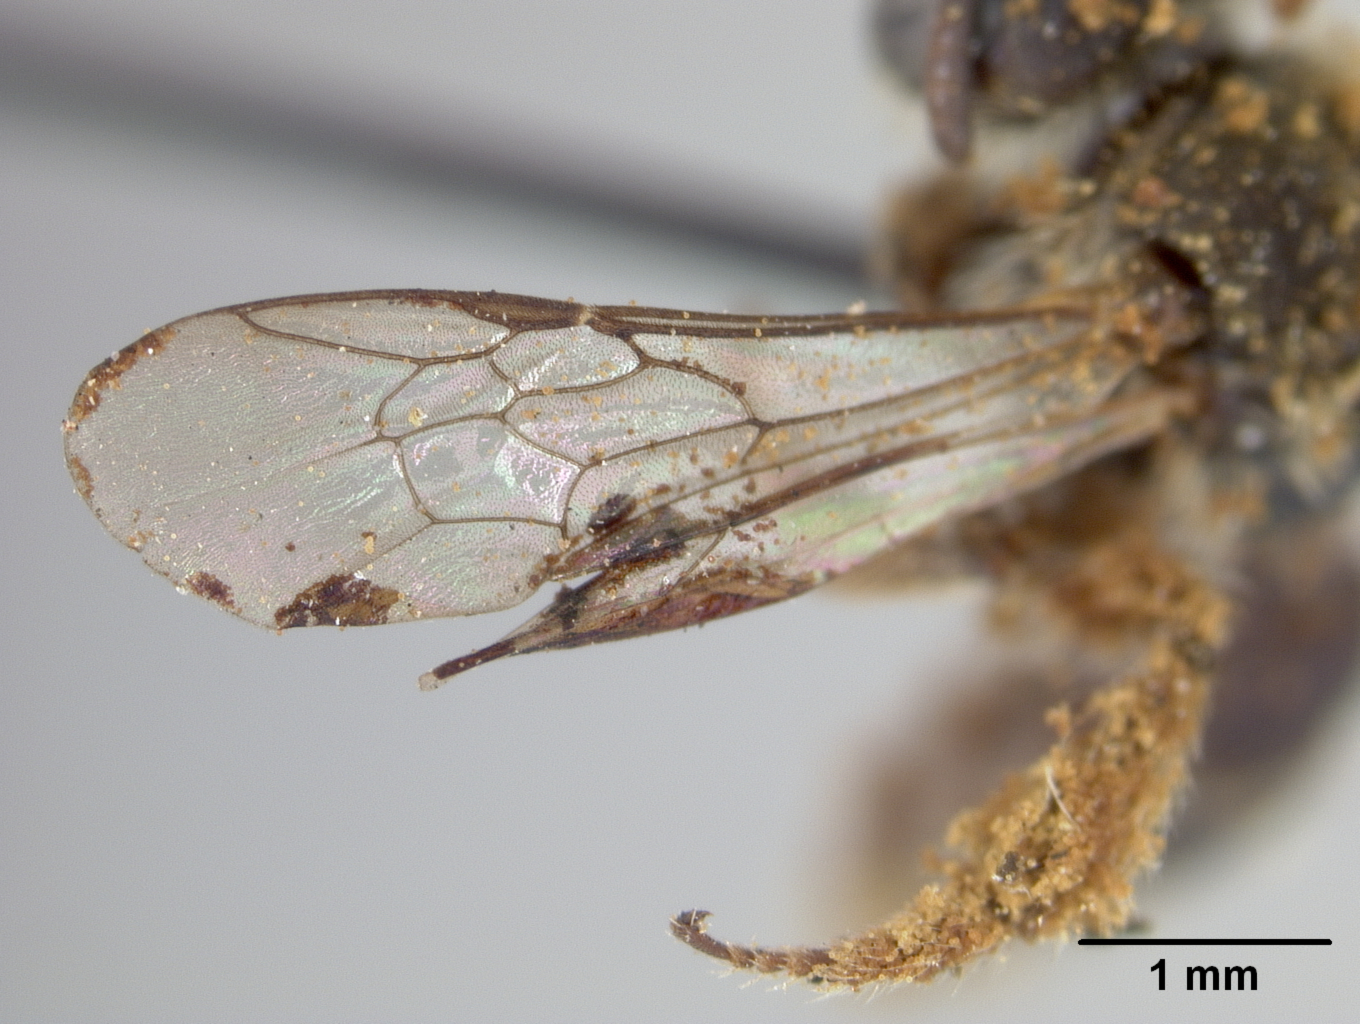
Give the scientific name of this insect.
Halictoides tinsleyi
